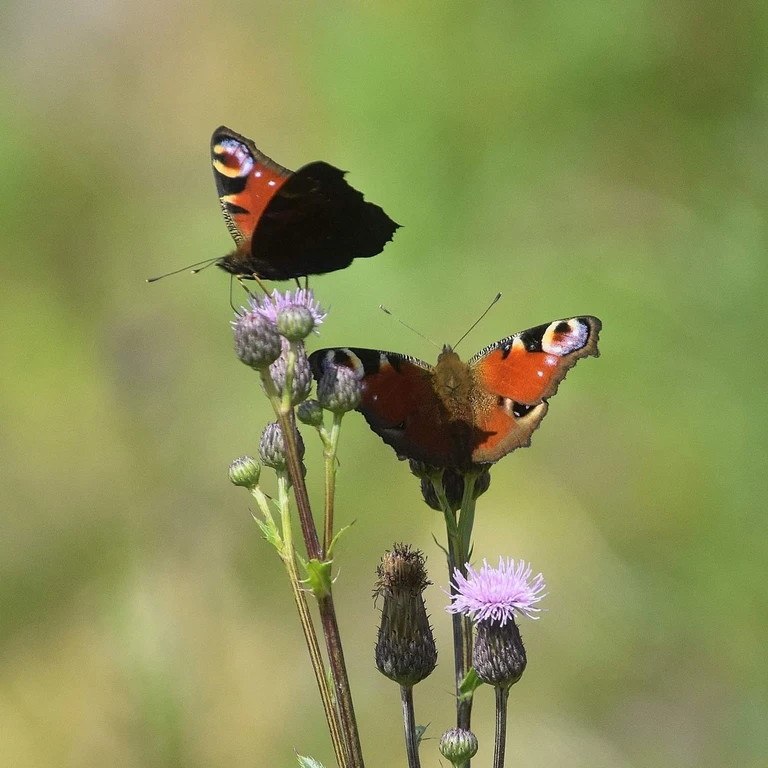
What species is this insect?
Aglais io
